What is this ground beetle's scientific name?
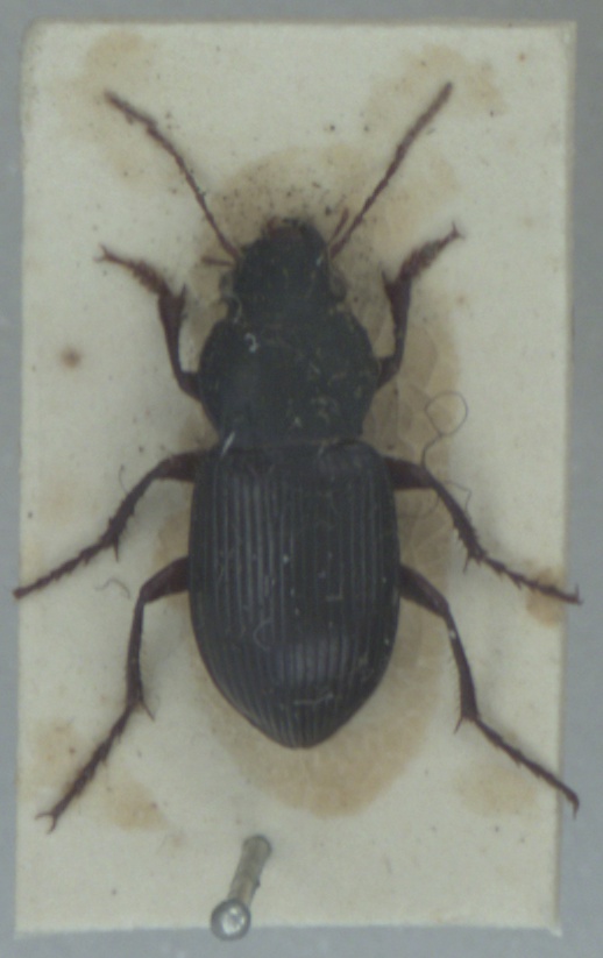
Amara aulica
